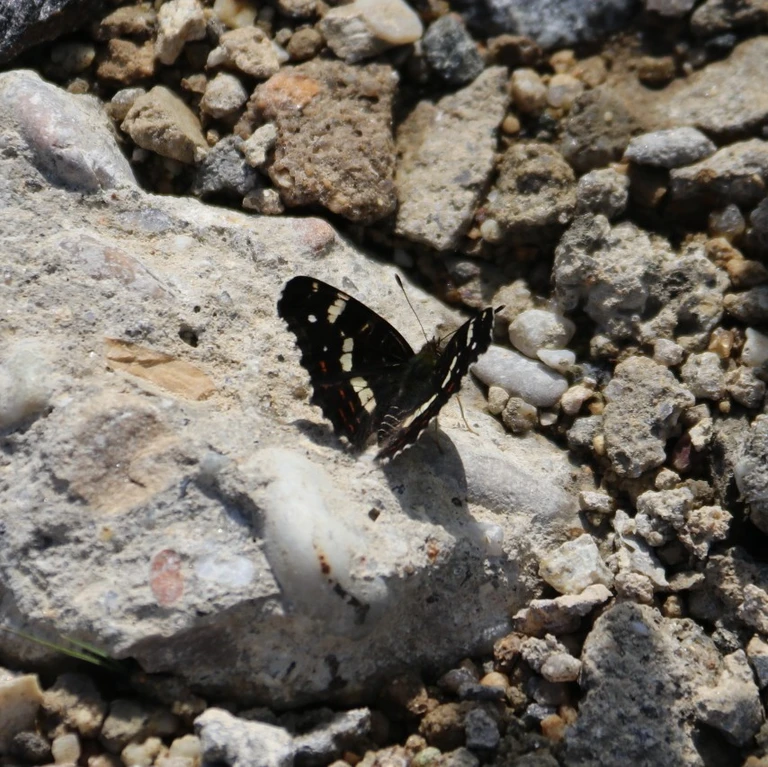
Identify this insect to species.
Araschnia levana
